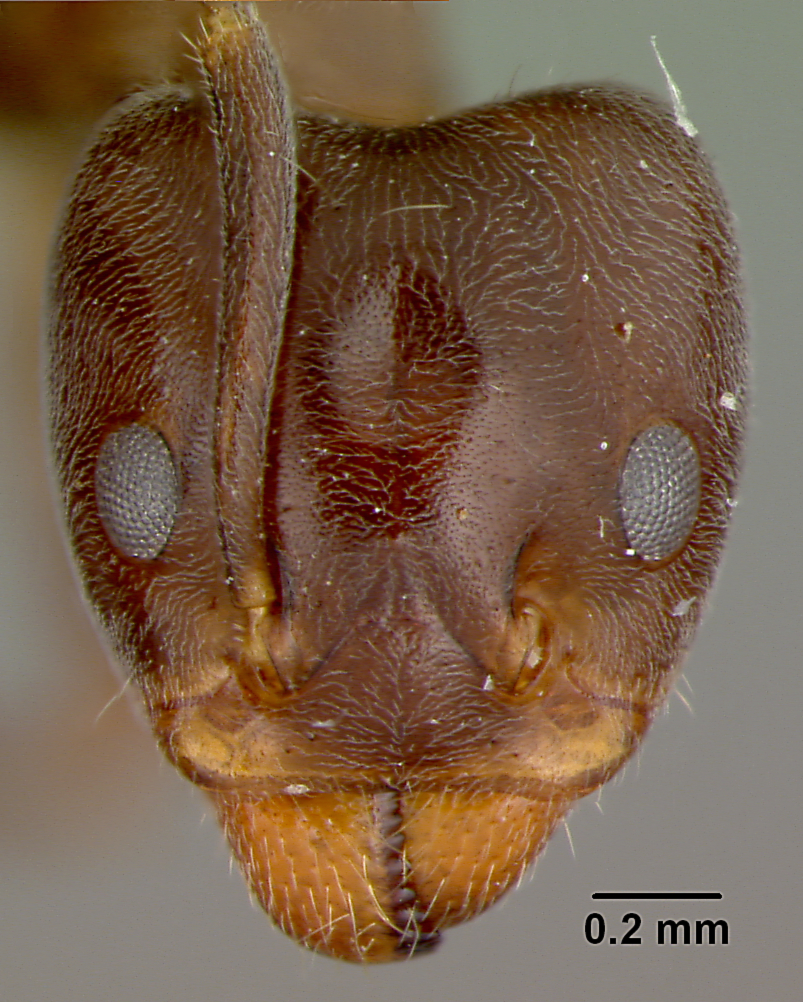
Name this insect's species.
Liometopum apiculatum
